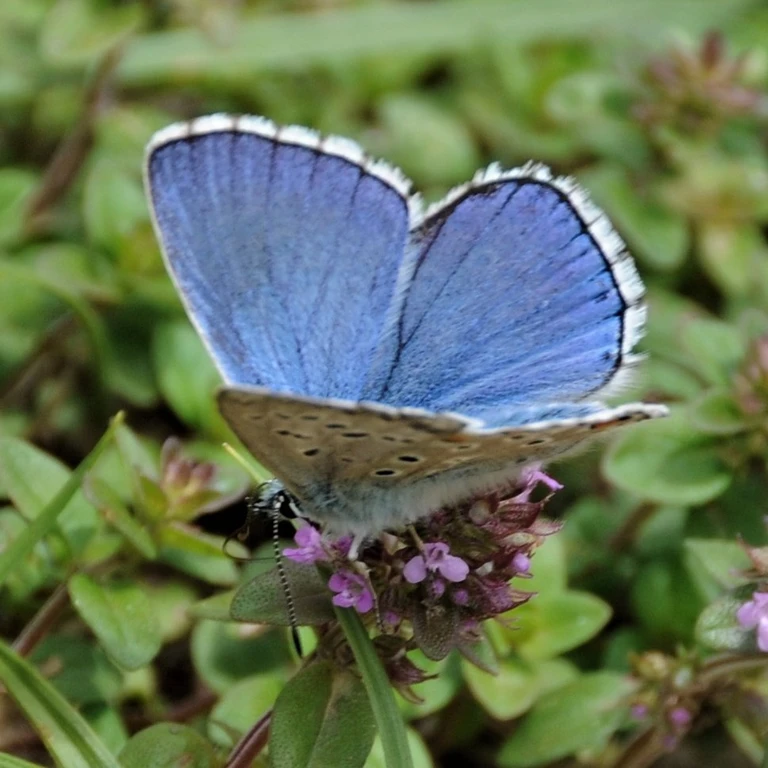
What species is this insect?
Lysandra bellargus
